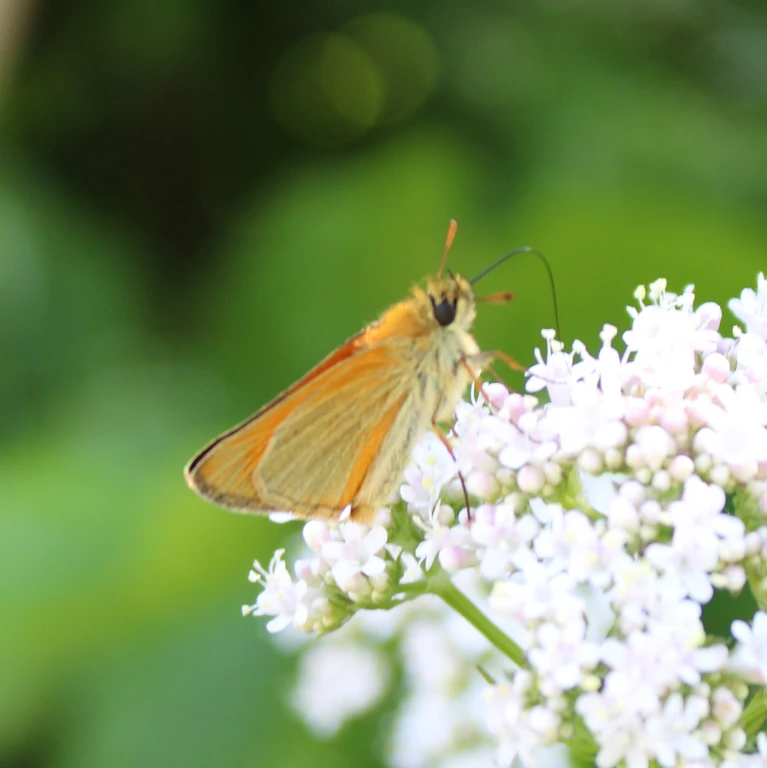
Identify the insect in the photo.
Thymelicus sylvestris
